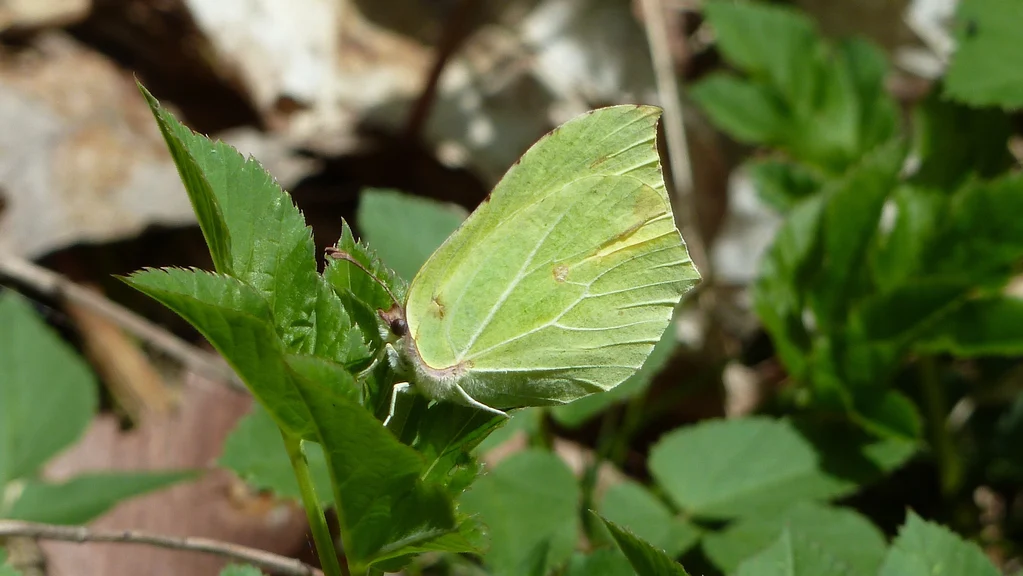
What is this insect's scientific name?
Gonepteryx rhamni
